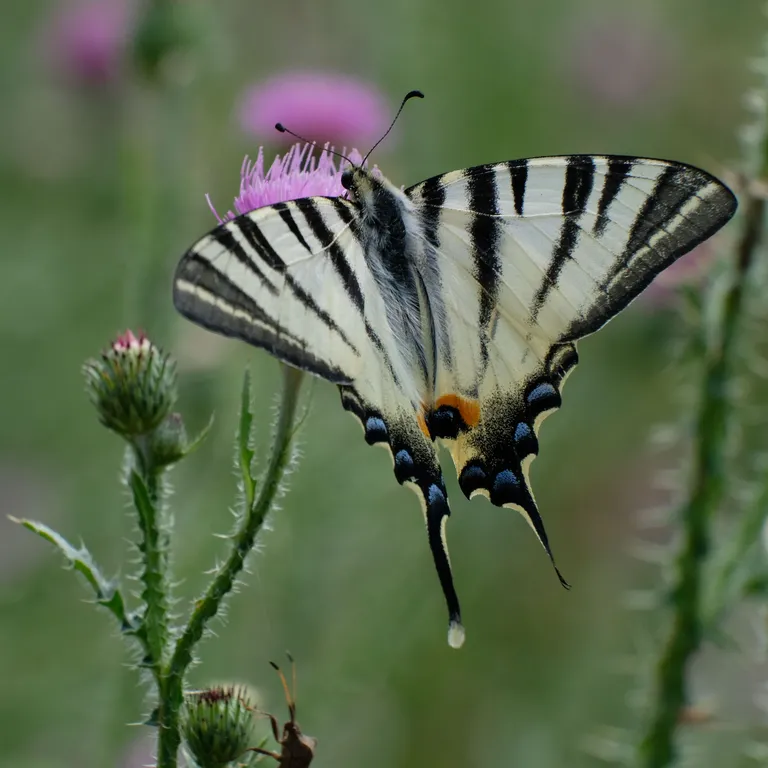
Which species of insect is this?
Iphiclides podalirius
